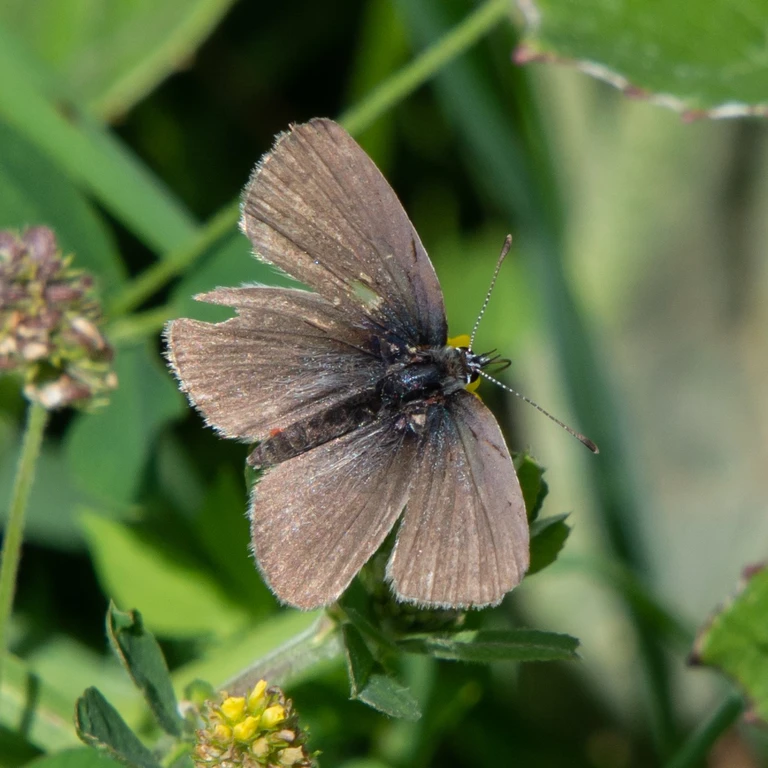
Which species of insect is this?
Cupido minimus
